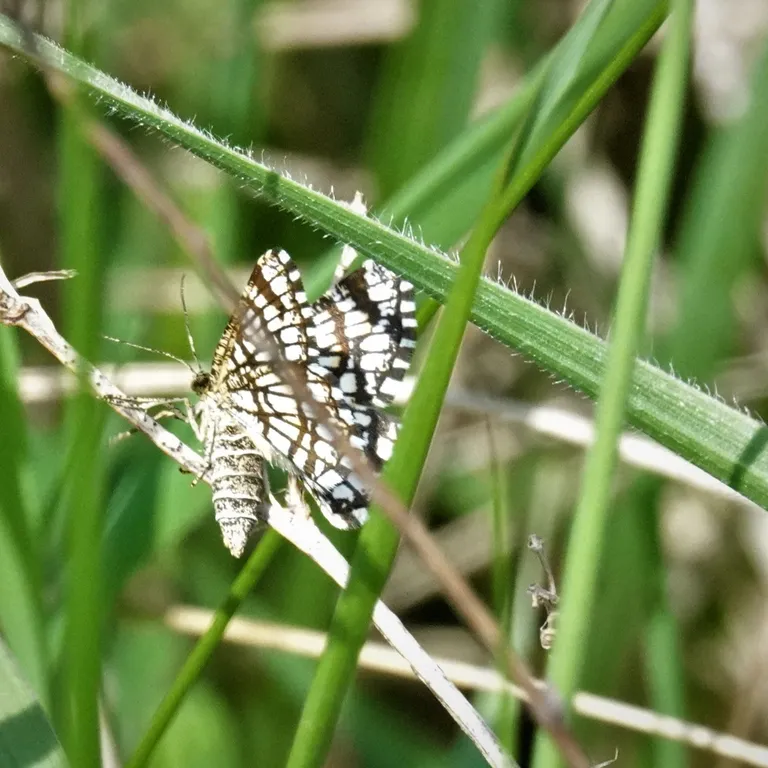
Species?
Chiasmia clathrata
